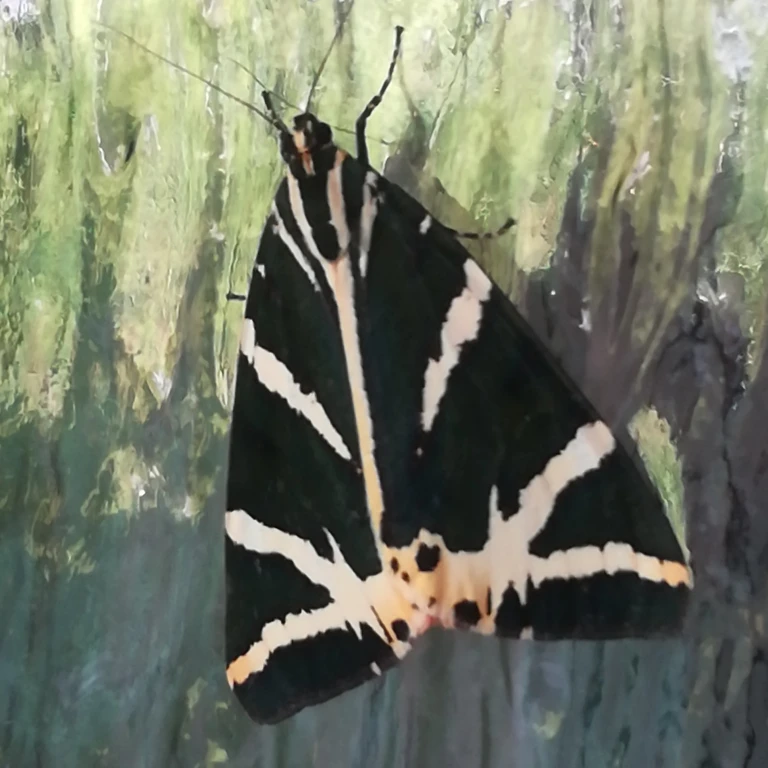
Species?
Euplagia quadripunctaria
